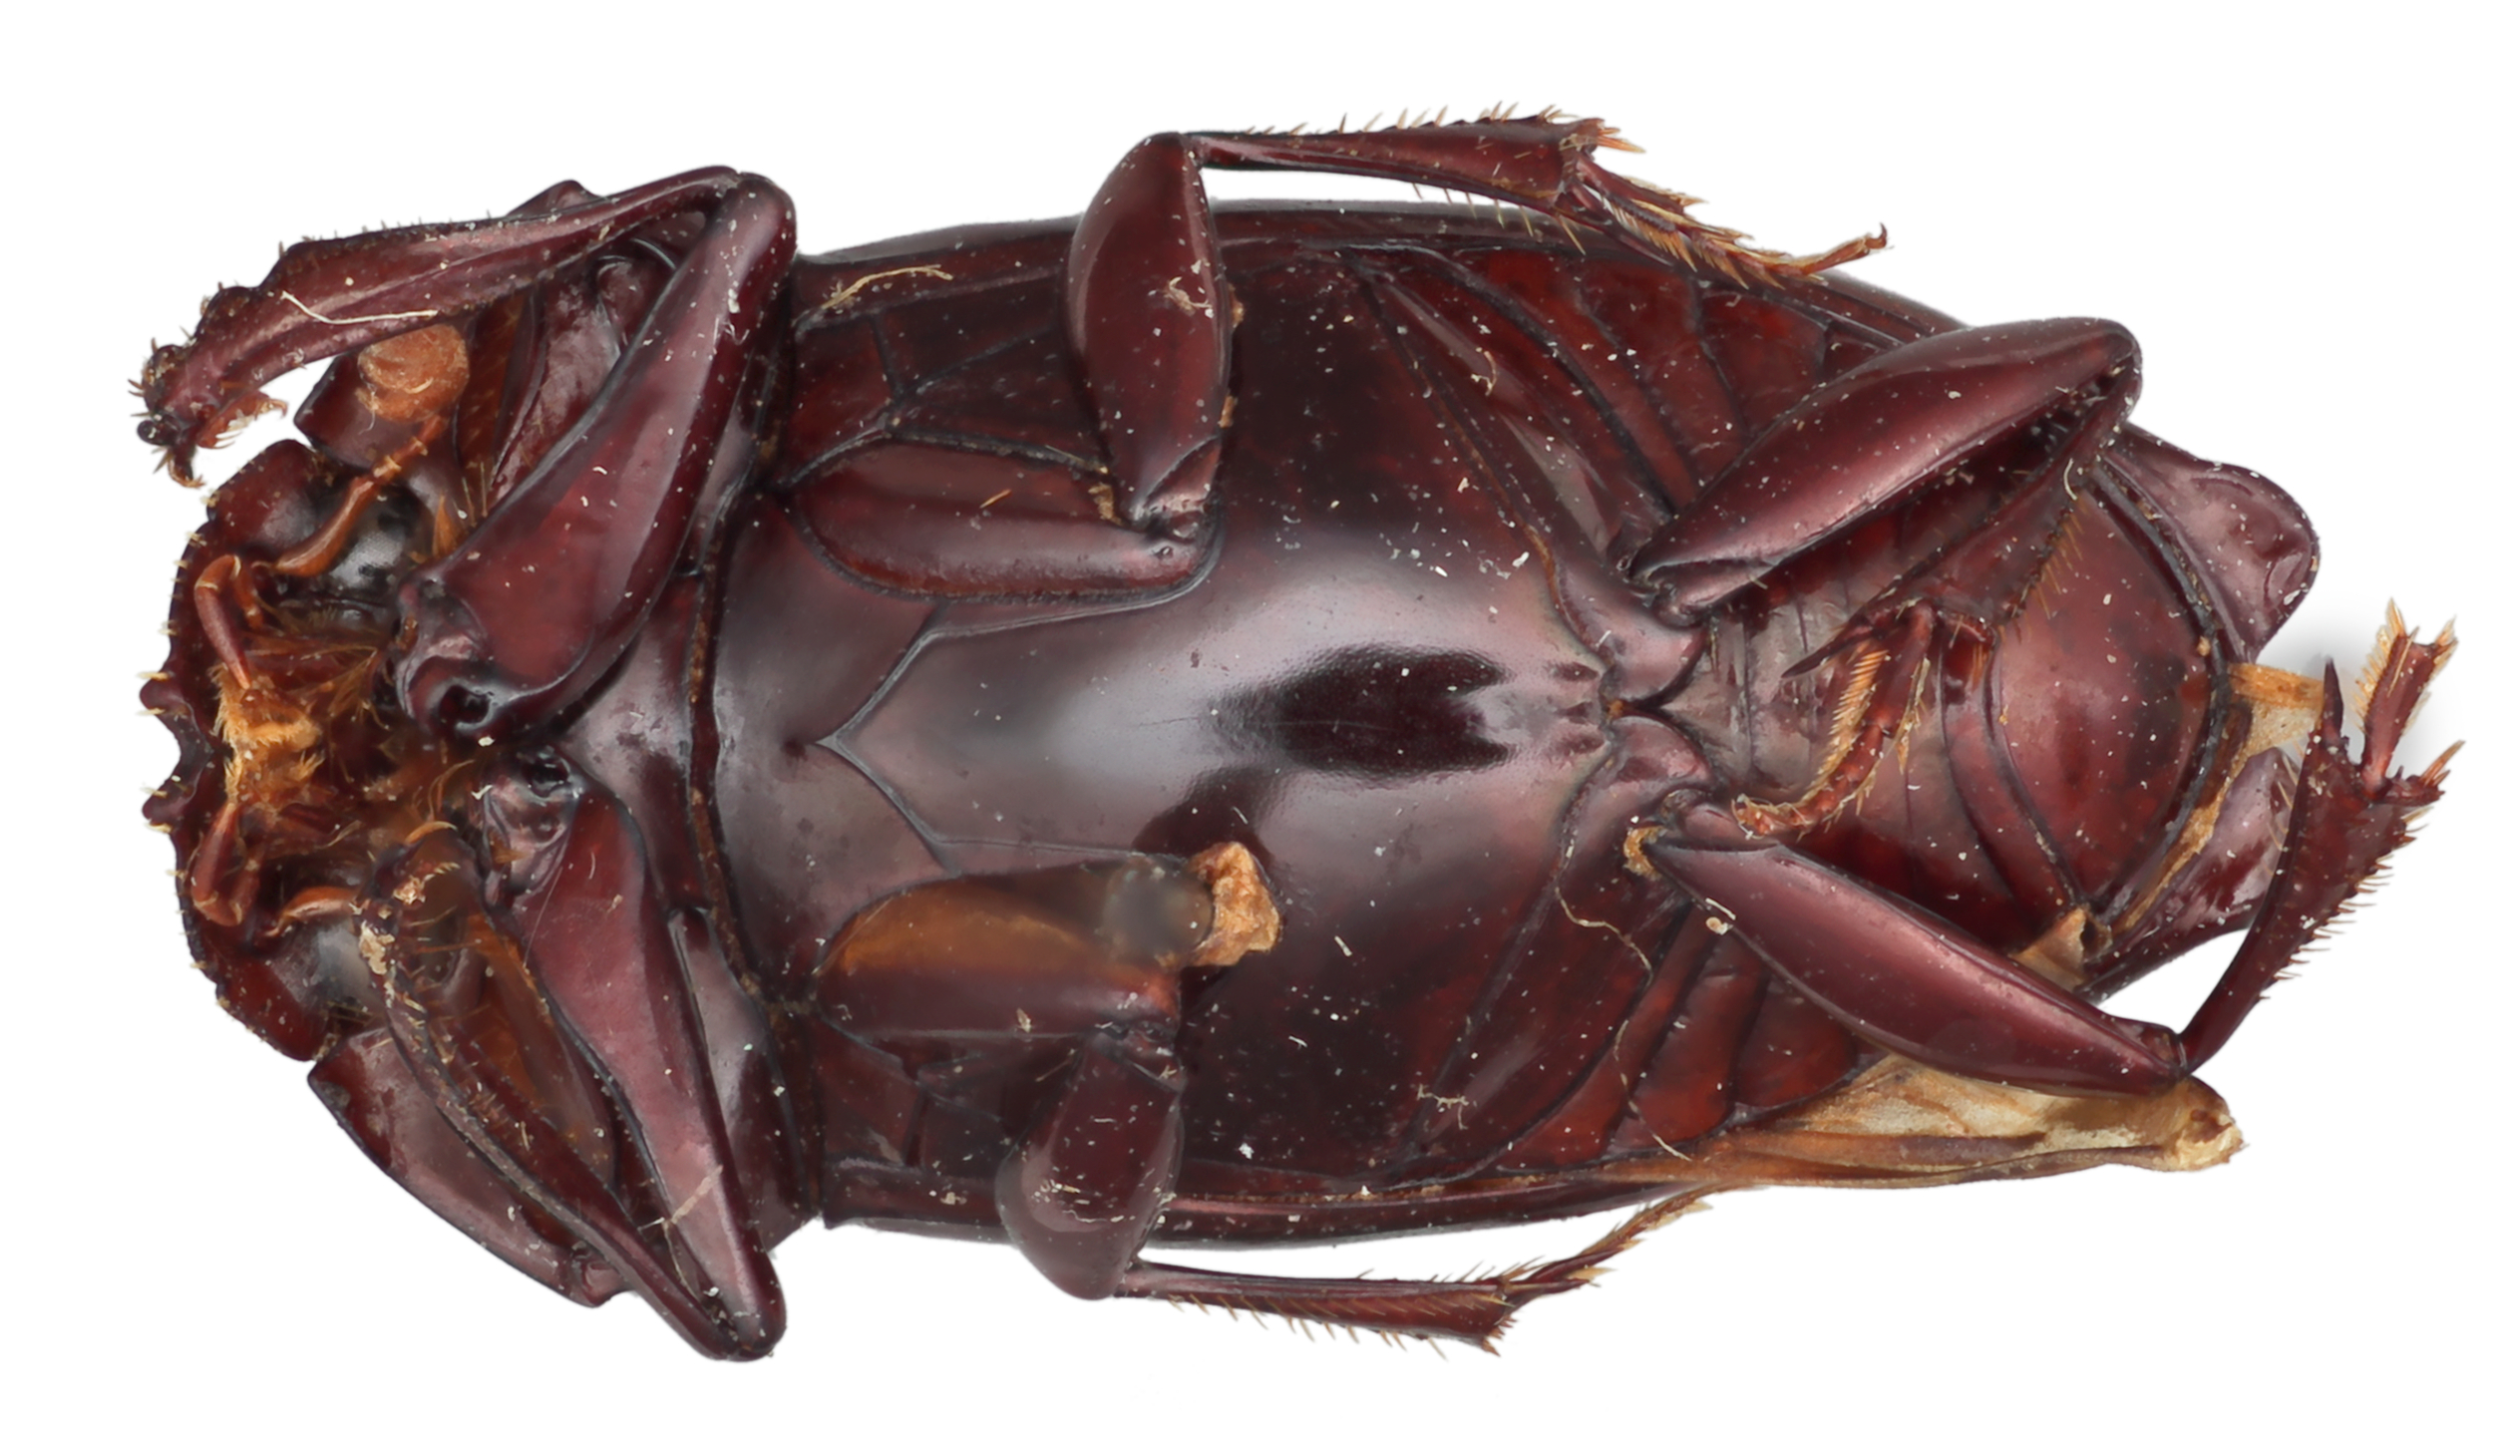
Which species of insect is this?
Canthon variabilis
